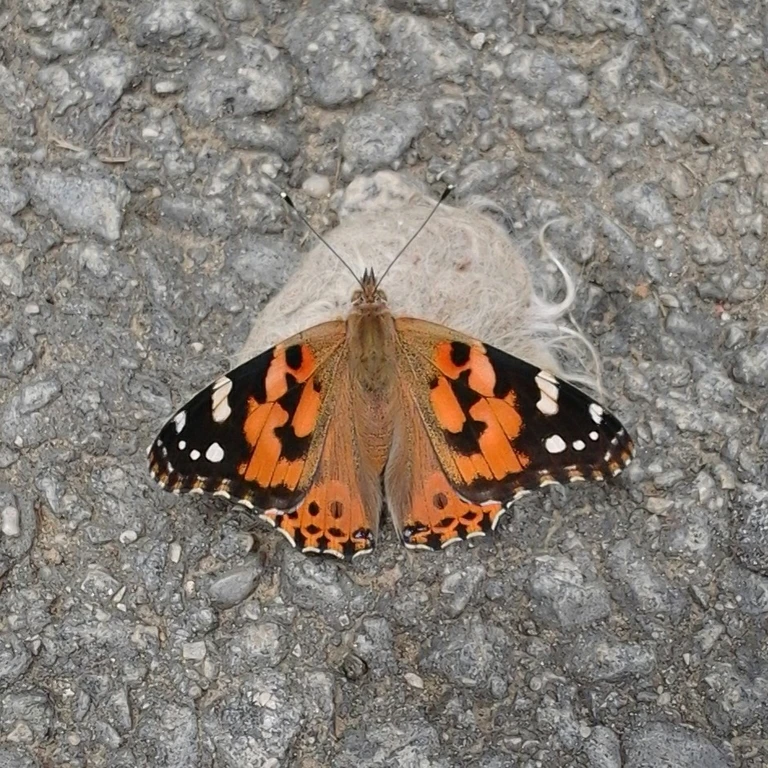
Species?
Vanessa cardui
